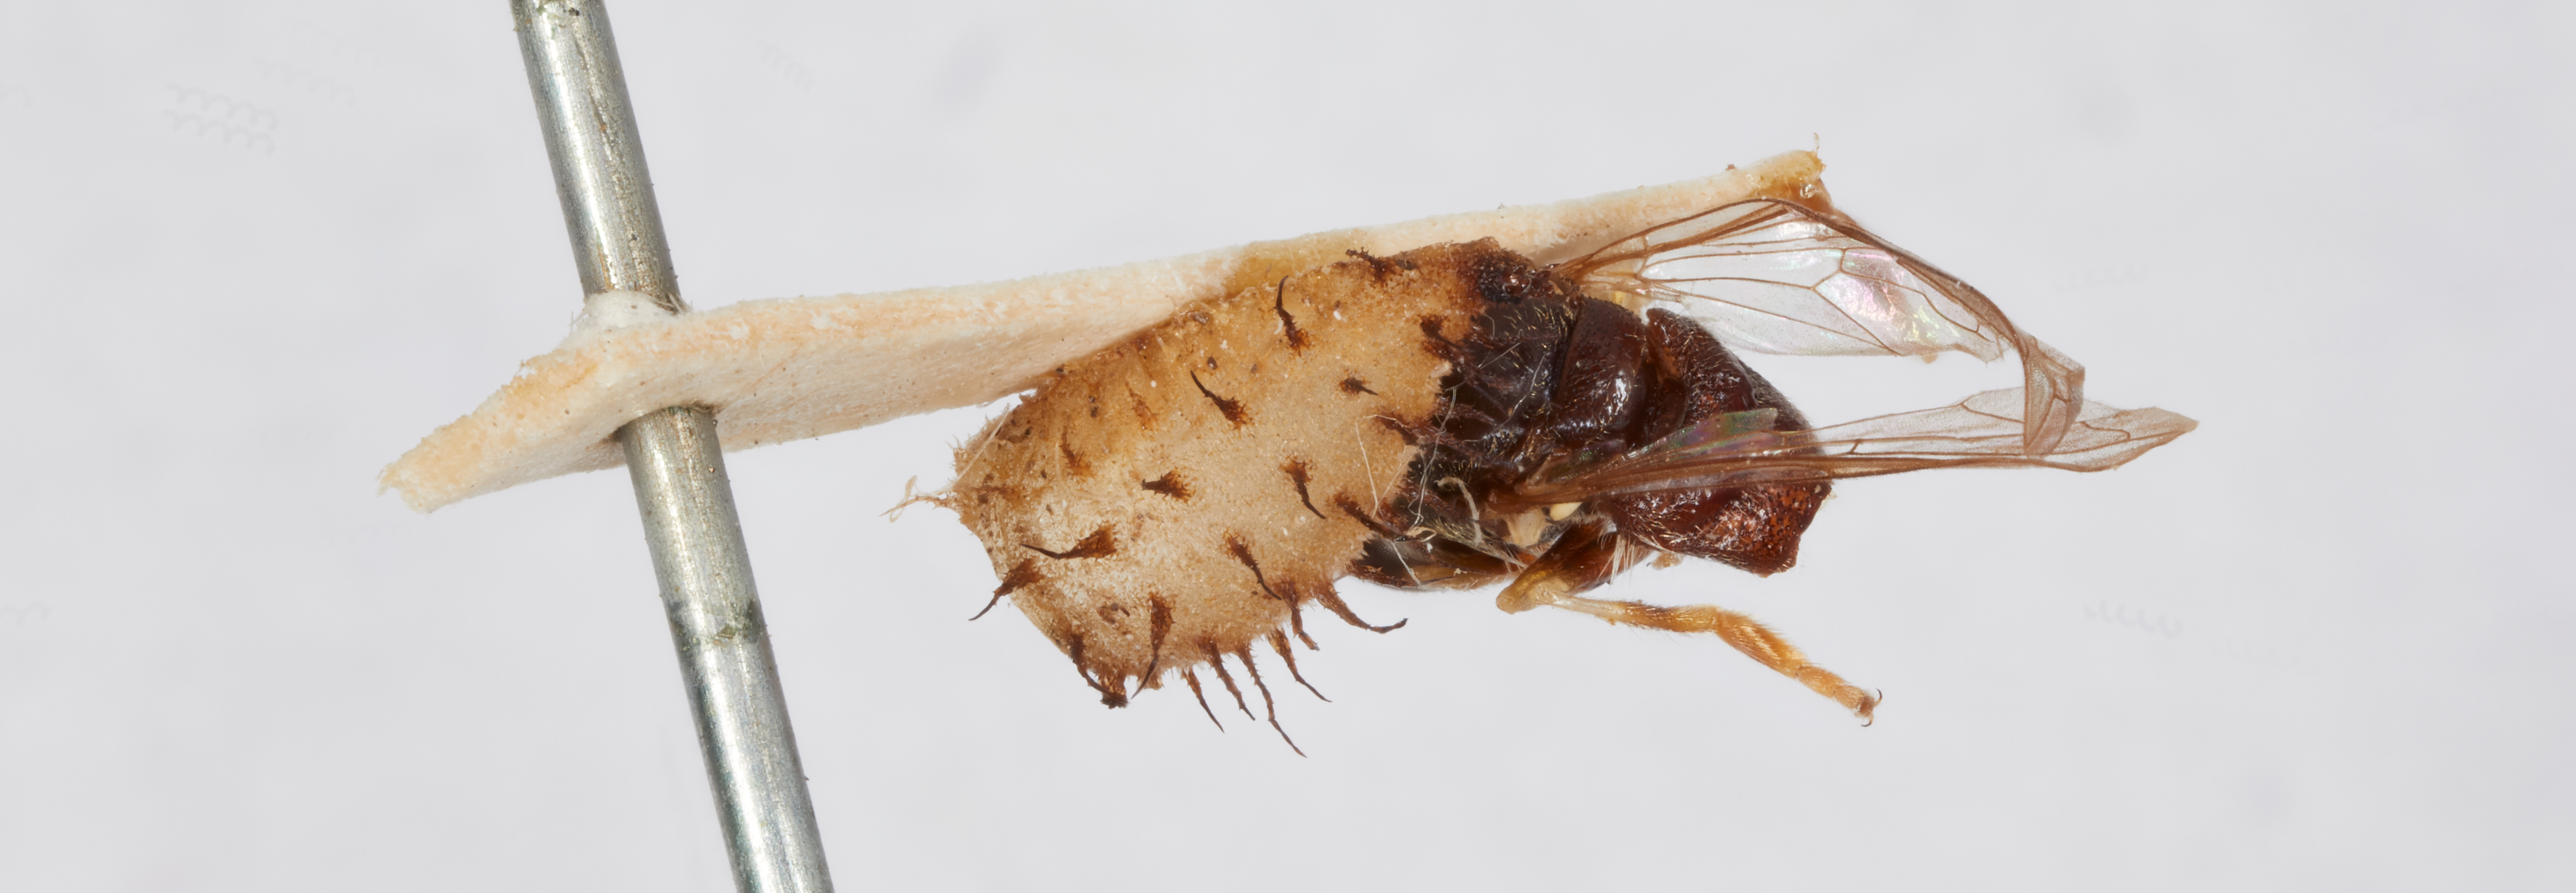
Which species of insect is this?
Paragus brachycerus
